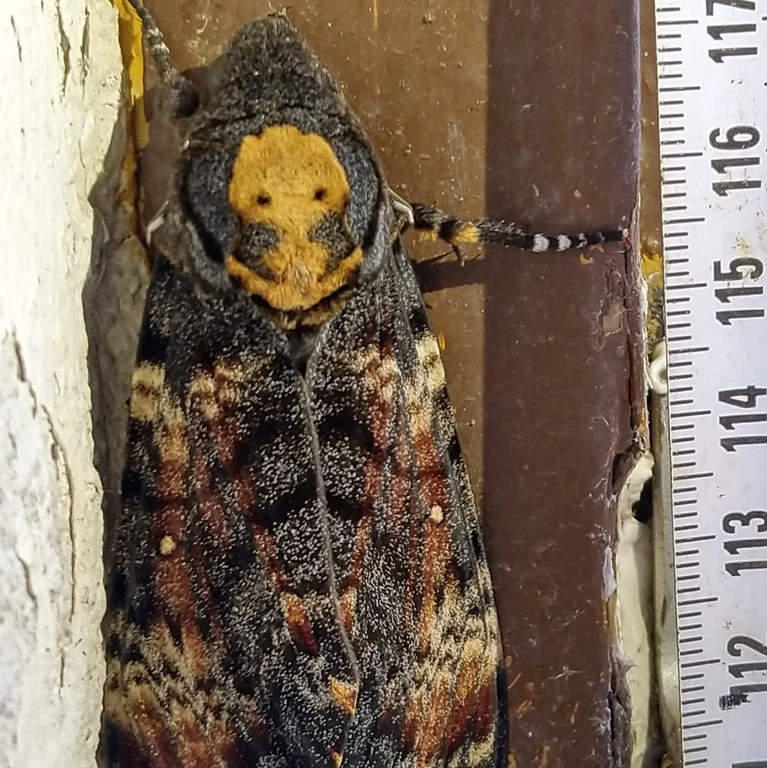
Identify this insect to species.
Acherontia atropos
